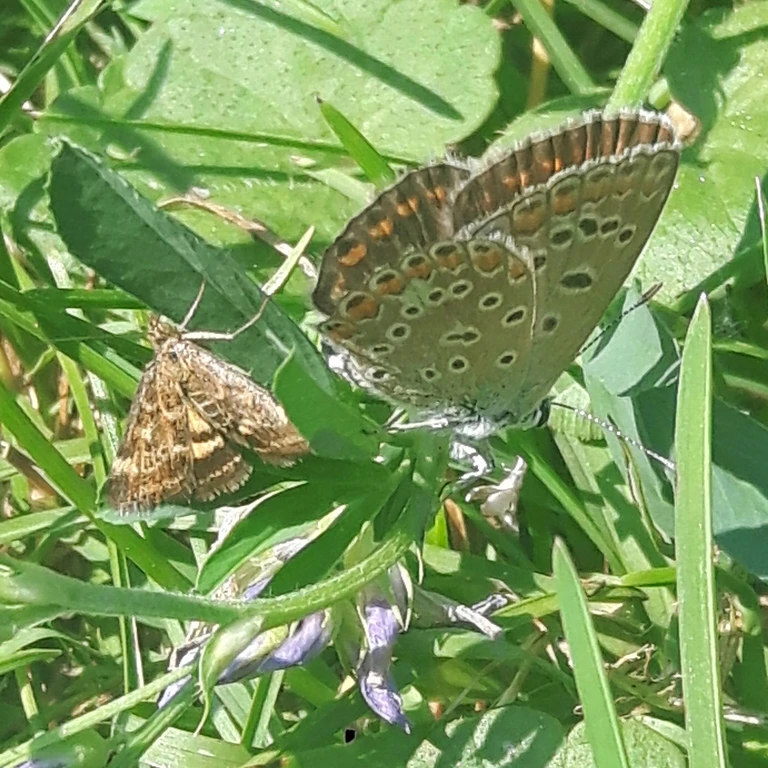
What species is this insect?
Polyommatus icarus
